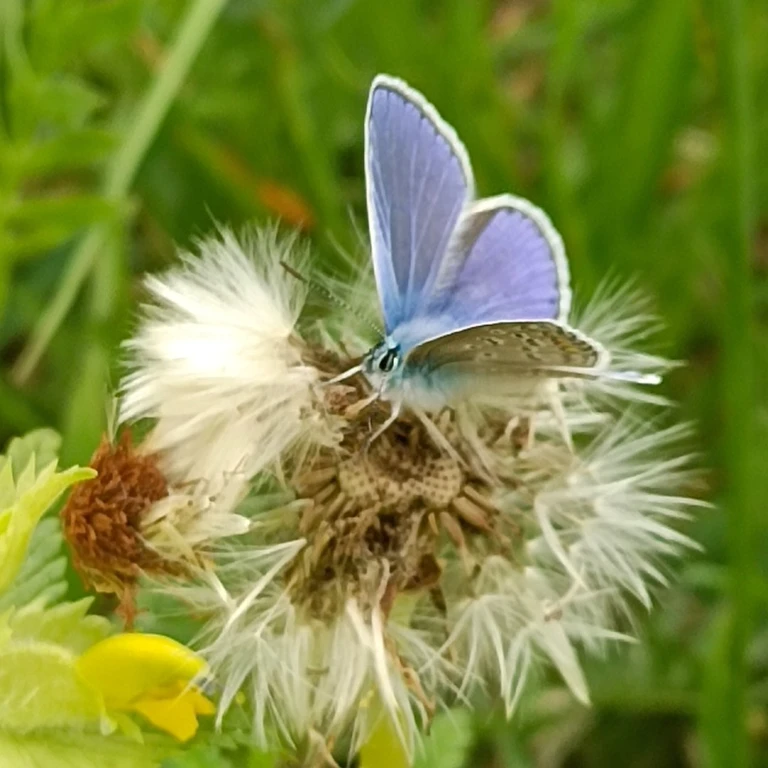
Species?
Polyommatus icarus
